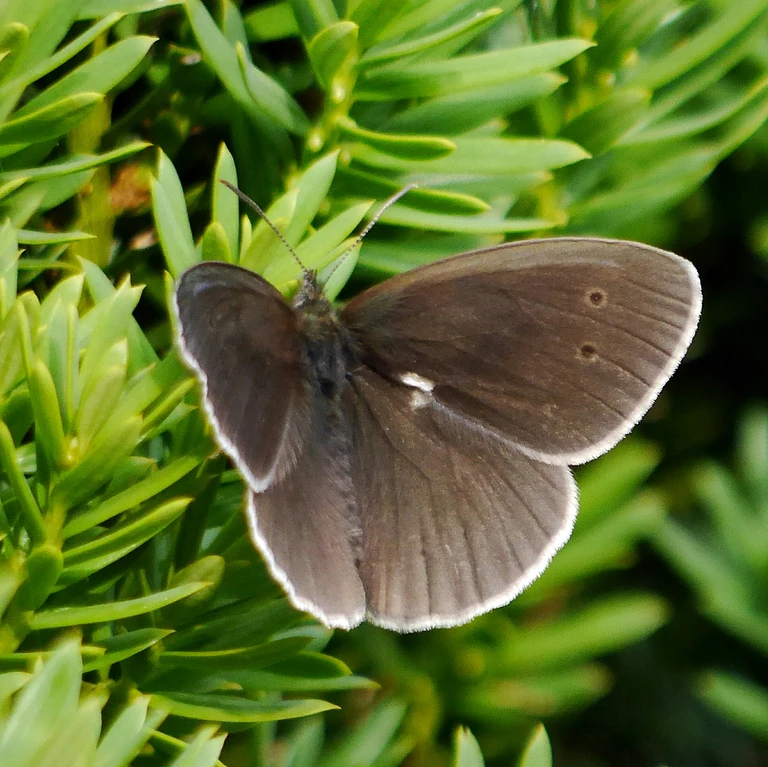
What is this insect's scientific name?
Aphantopus hyperantus
